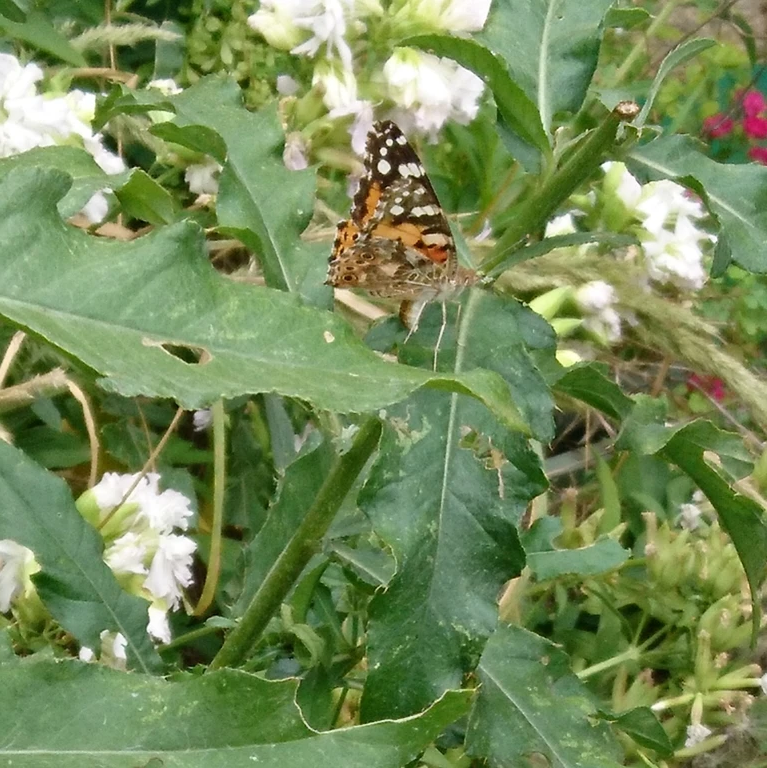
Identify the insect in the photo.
Vanessa cardui
